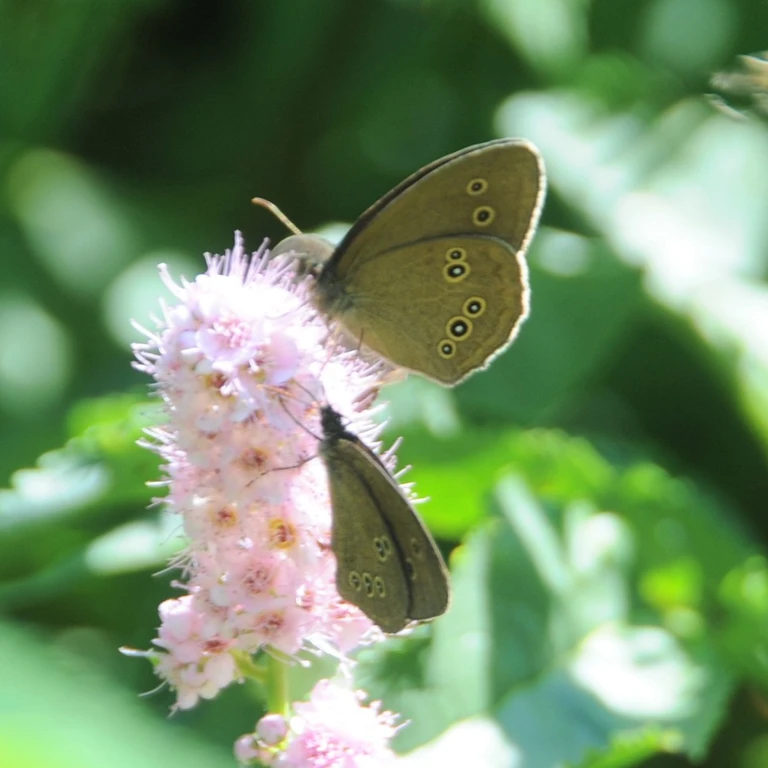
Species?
Aphantopus hyperantus
